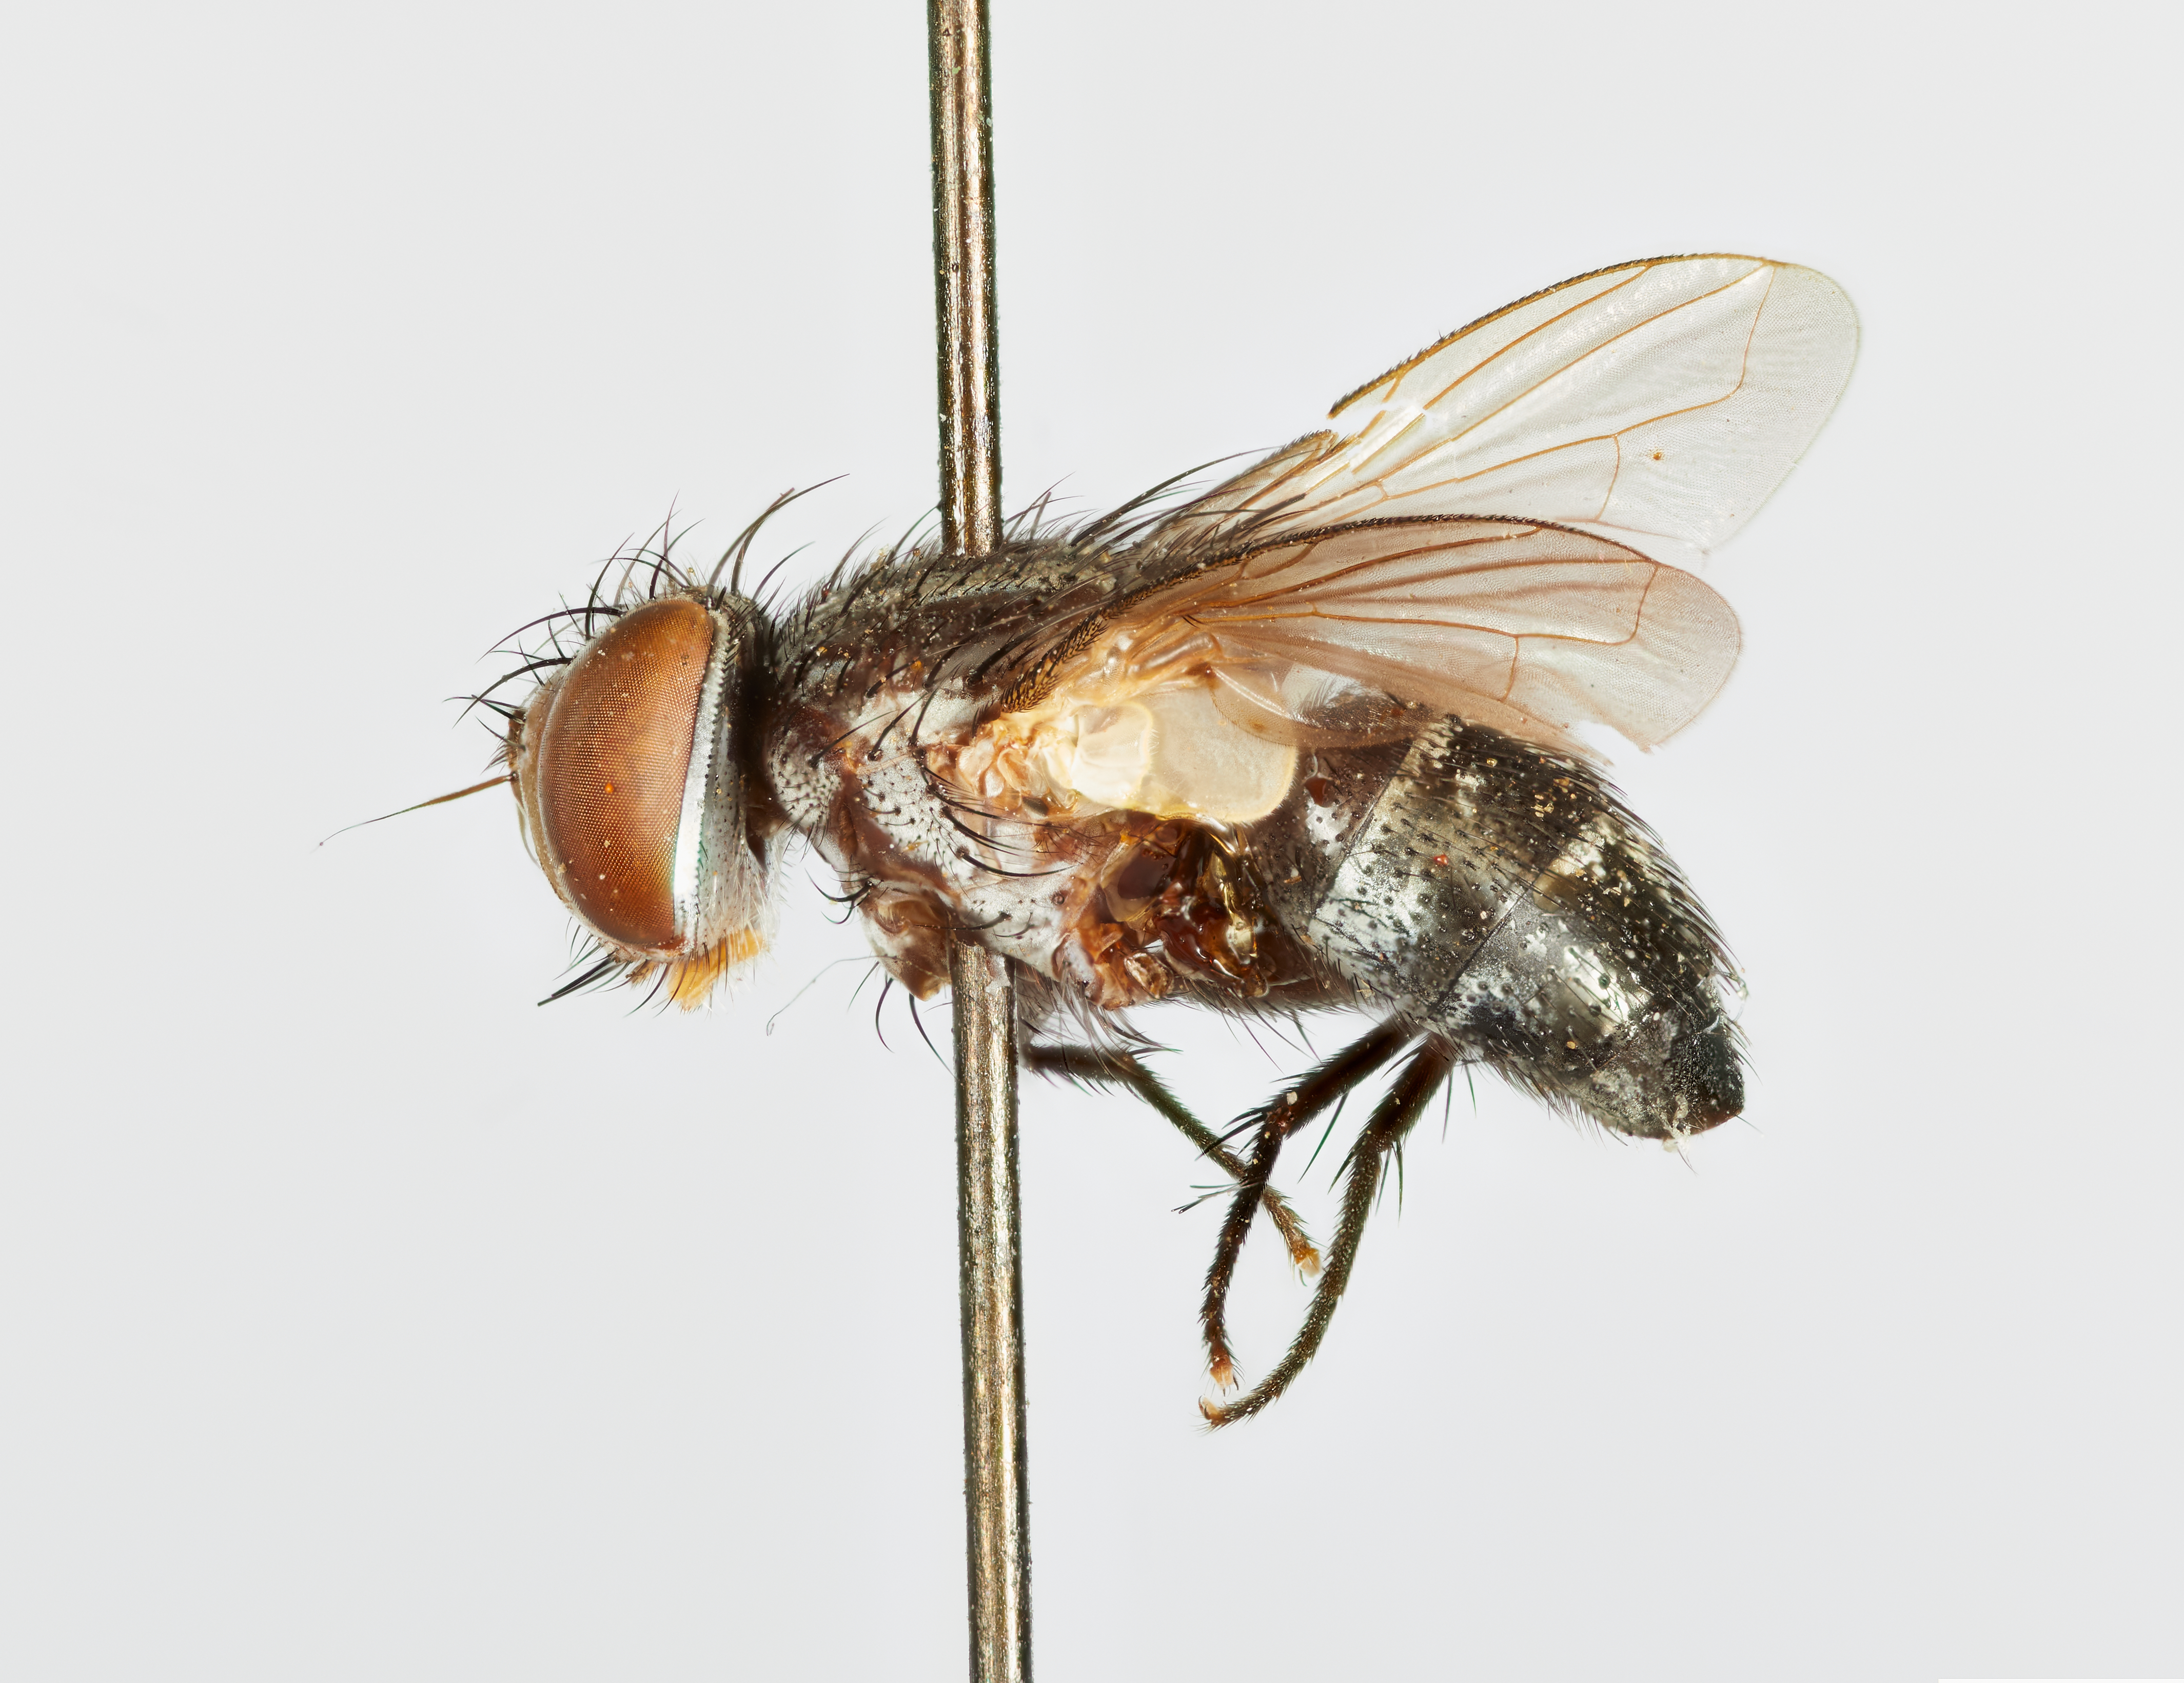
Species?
Houghia setipennis
